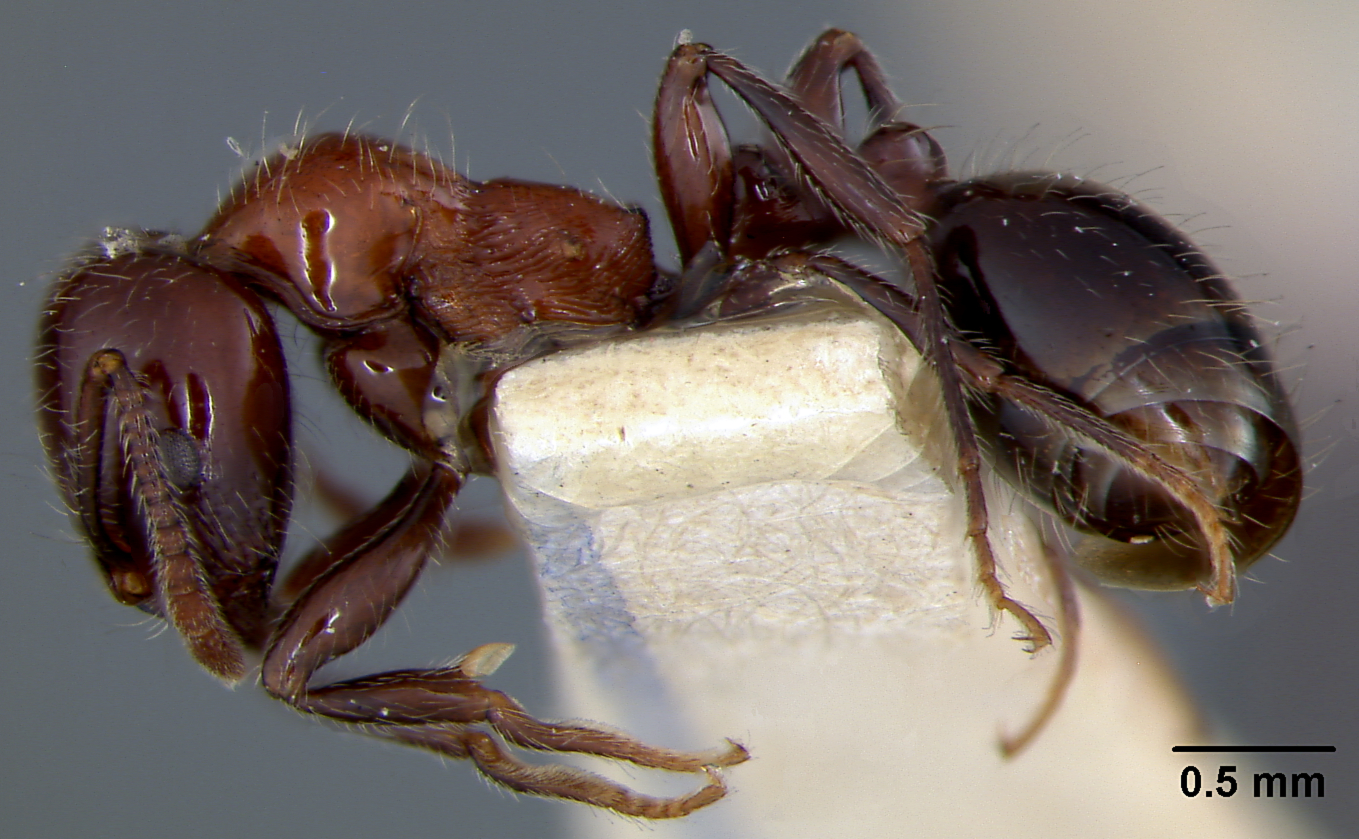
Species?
Monomorium sanguinolentum
